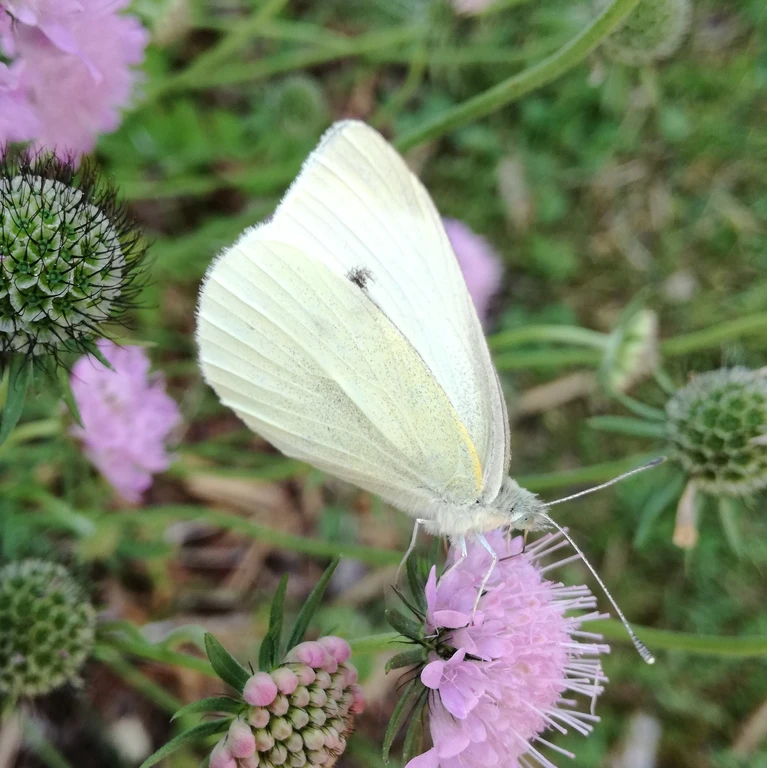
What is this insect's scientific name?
Pieris rapae
